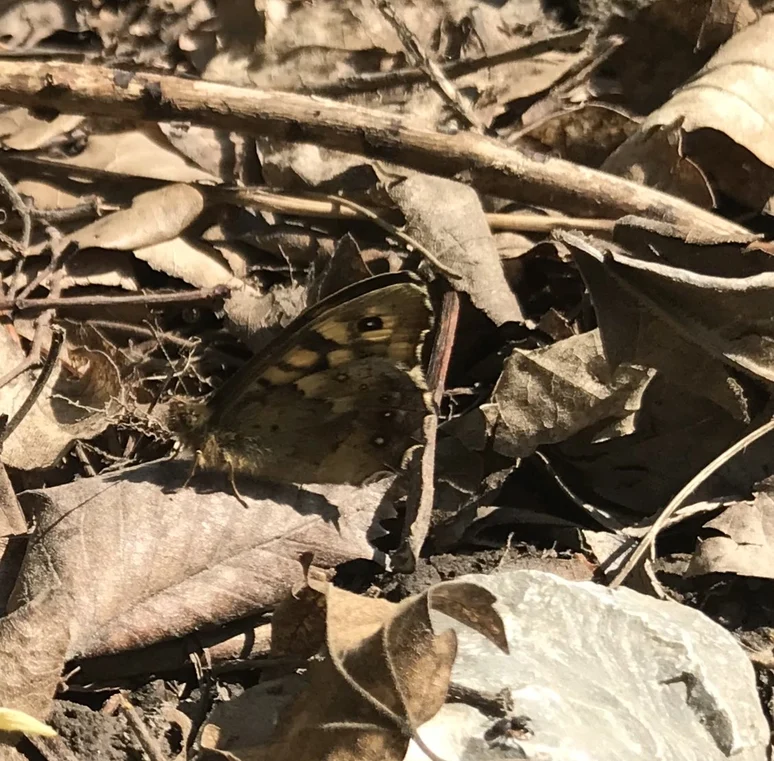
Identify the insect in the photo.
Pararge aegeria
